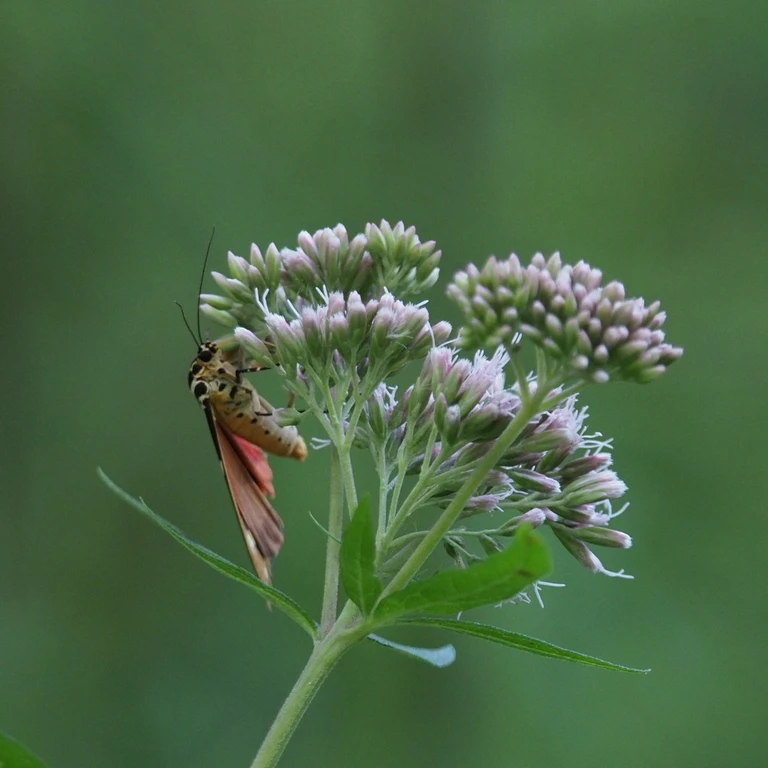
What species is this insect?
Euplagia quadripunctaria
